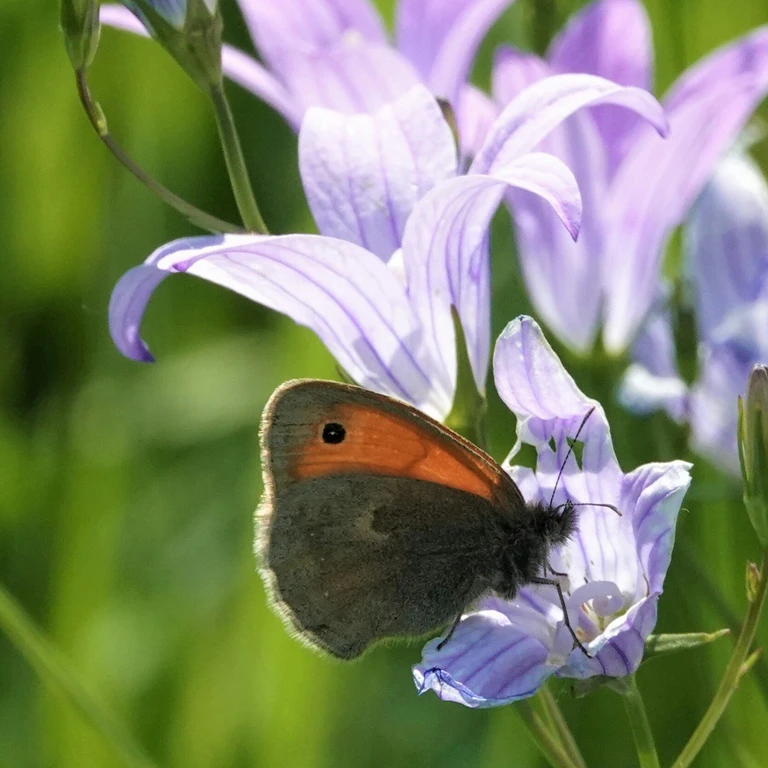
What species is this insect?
Coenonympha pamphilus
